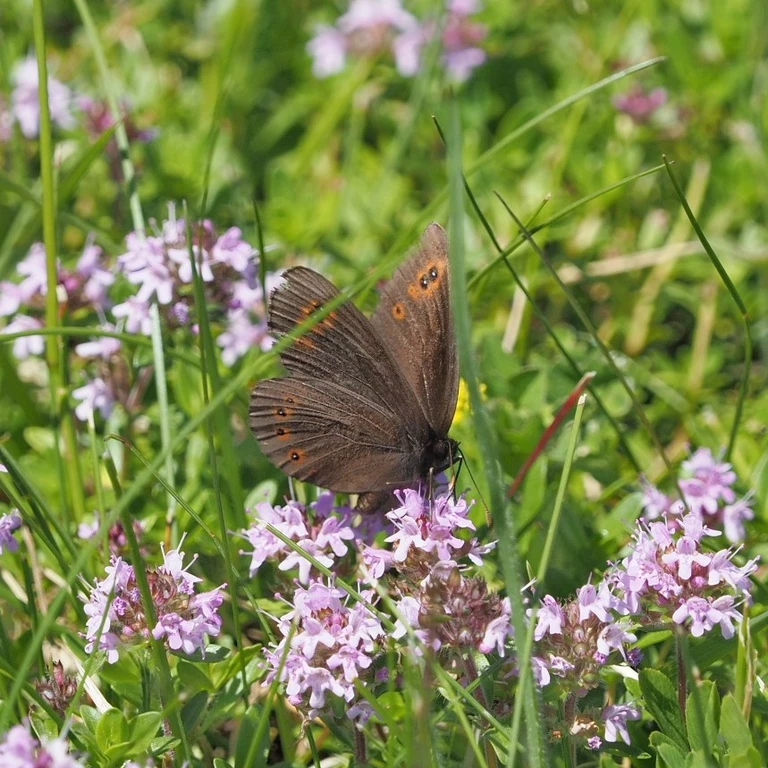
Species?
Erebia medusa
